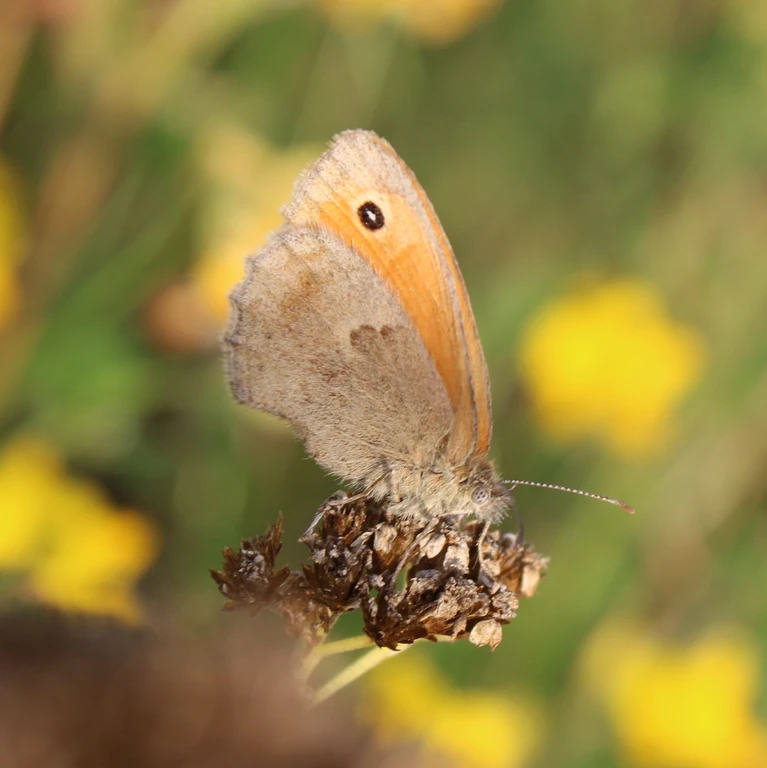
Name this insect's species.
Coenonympha pamphilus
